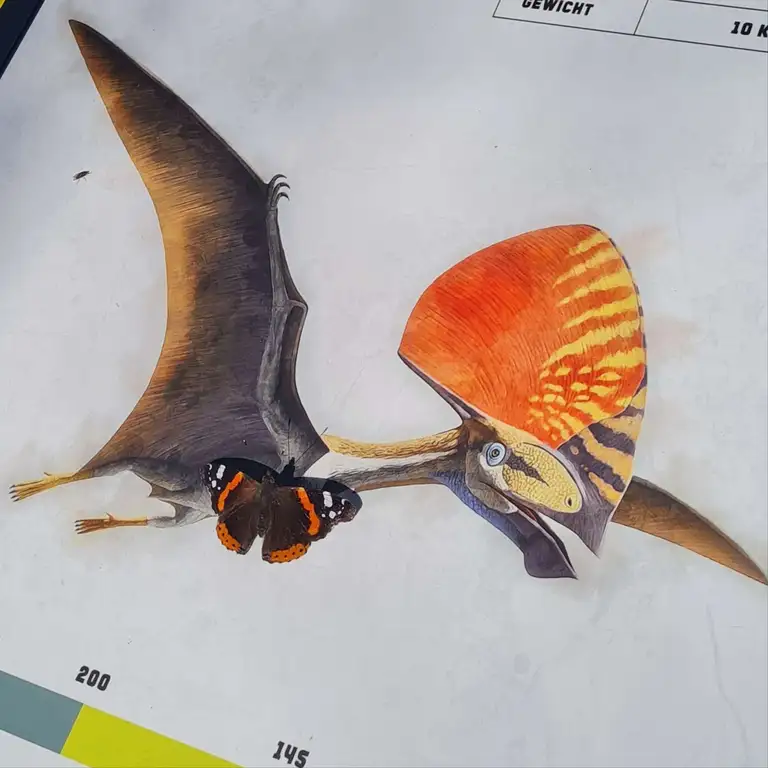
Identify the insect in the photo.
Vanessa atalanta
